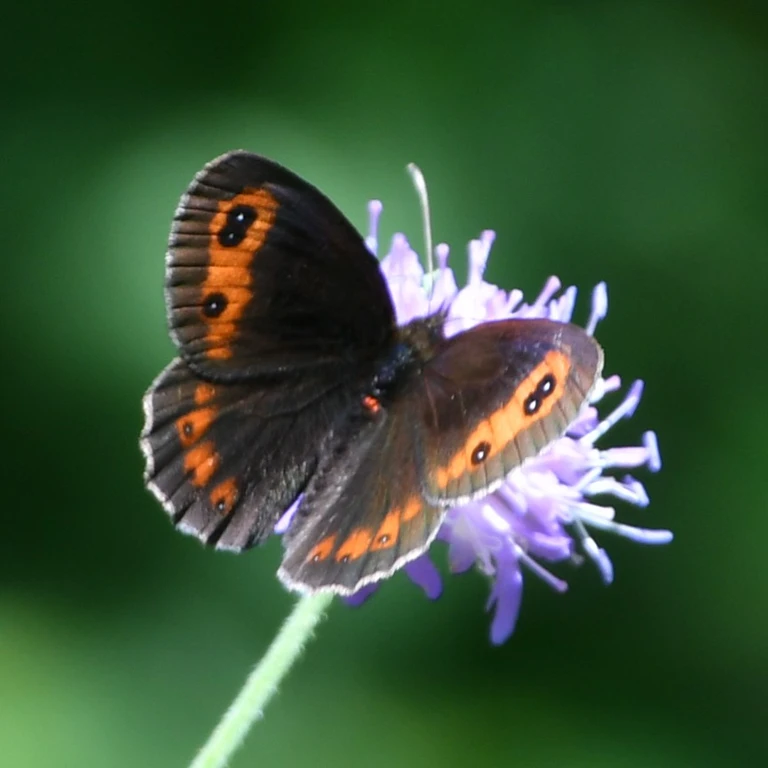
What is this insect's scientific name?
Erebia aethiops
